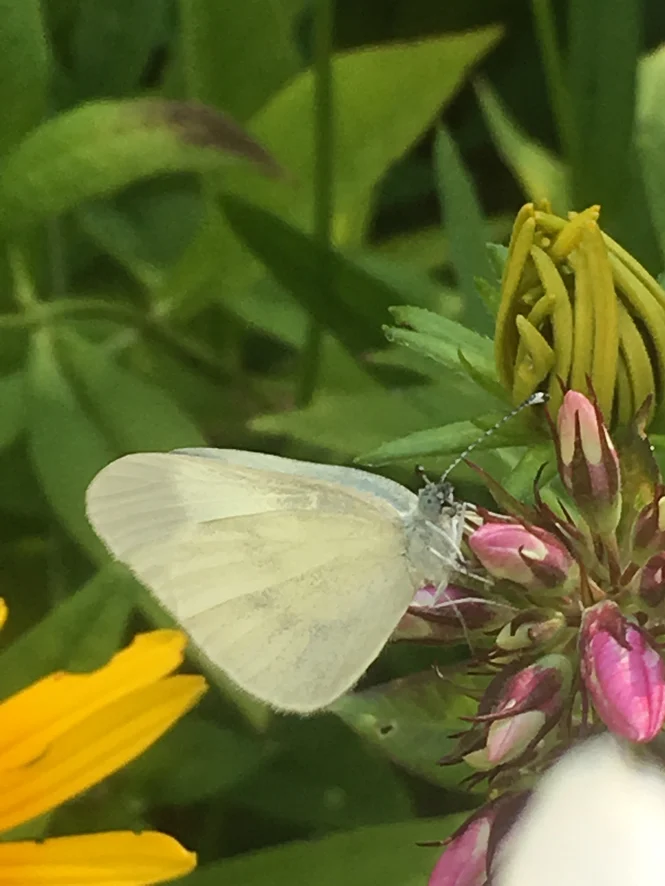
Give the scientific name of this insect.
Leptidea sinapis/juvernica
